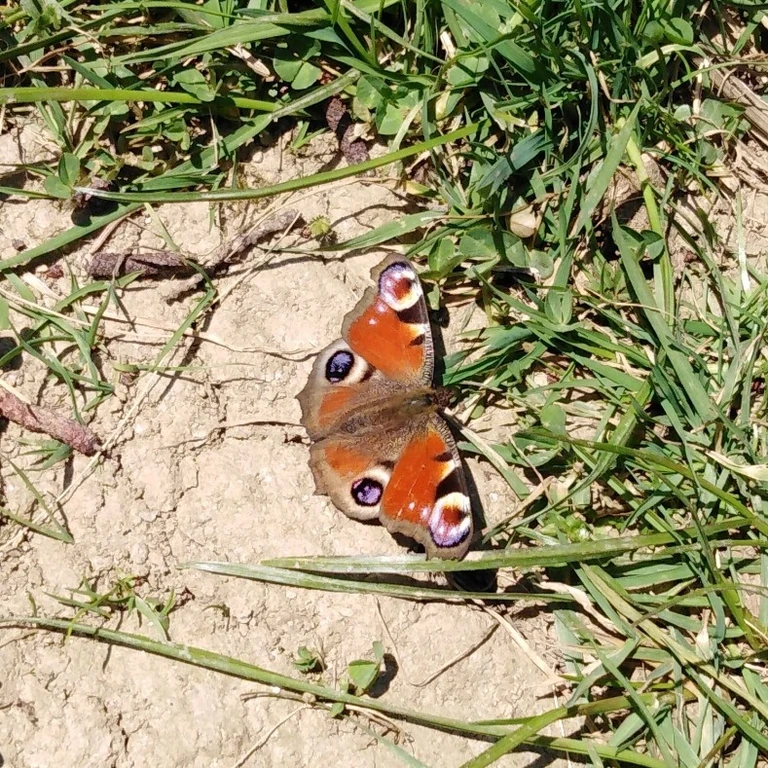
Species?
Aglais io
